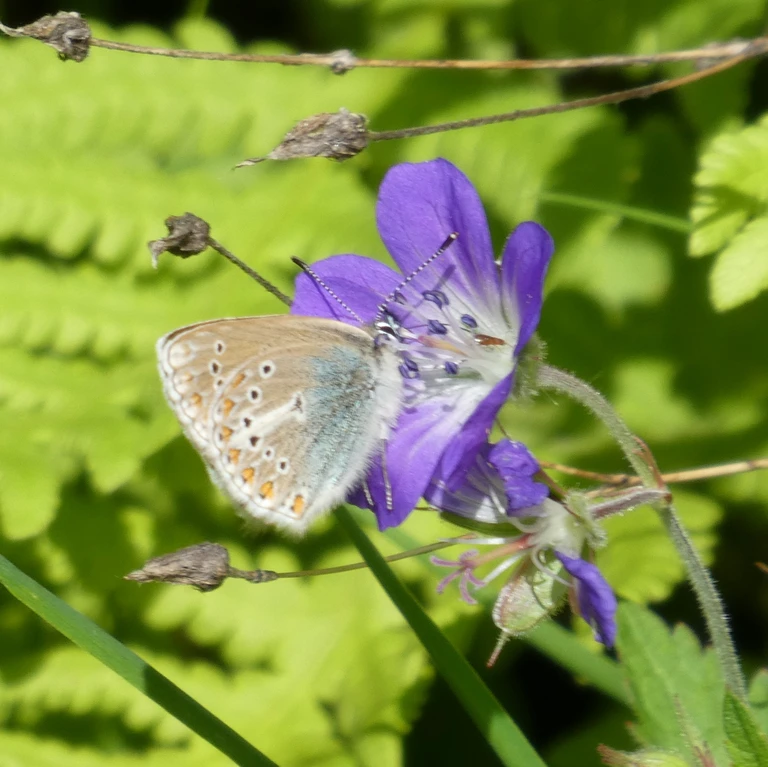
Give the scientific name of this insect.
Eumedonia eumedon
